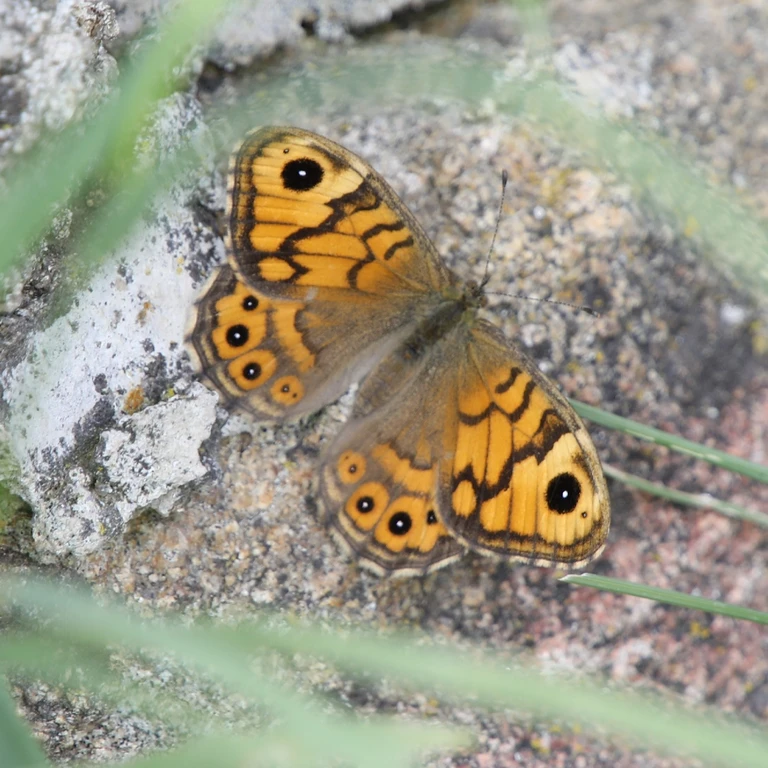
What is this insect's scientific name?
Lasiommata megera (also Pararge megera)
